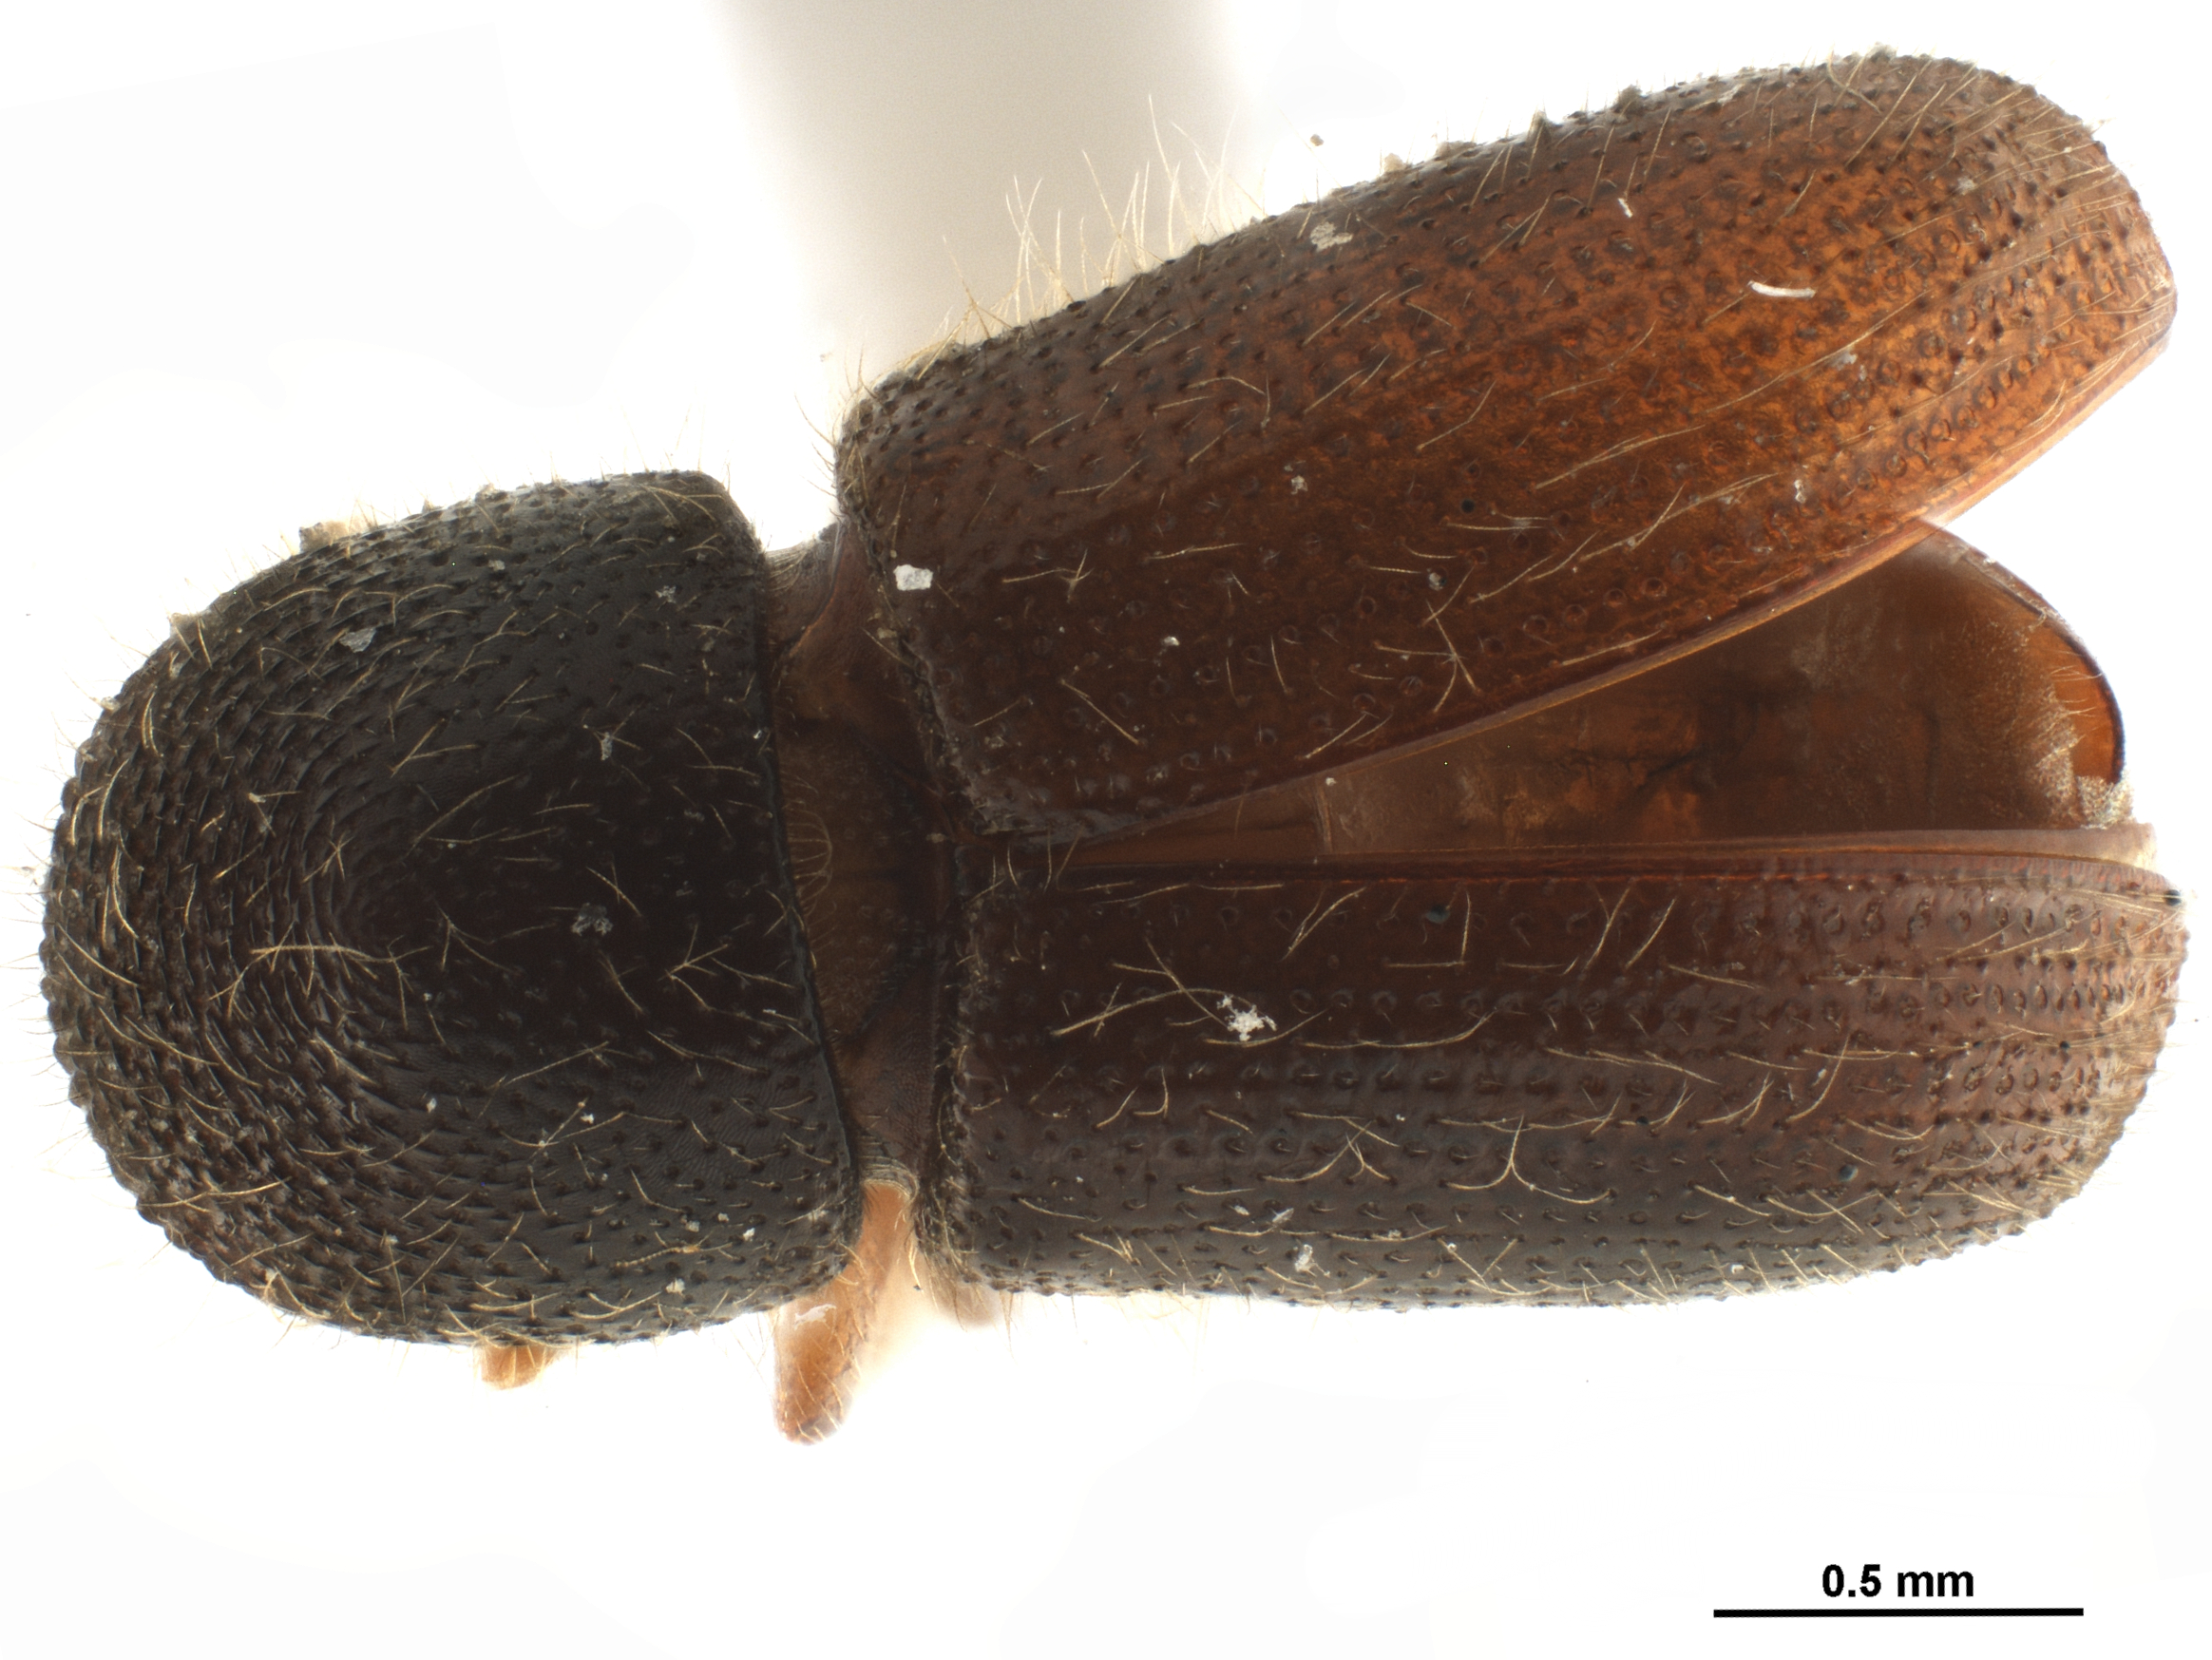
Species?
Anisandrus apicalis
